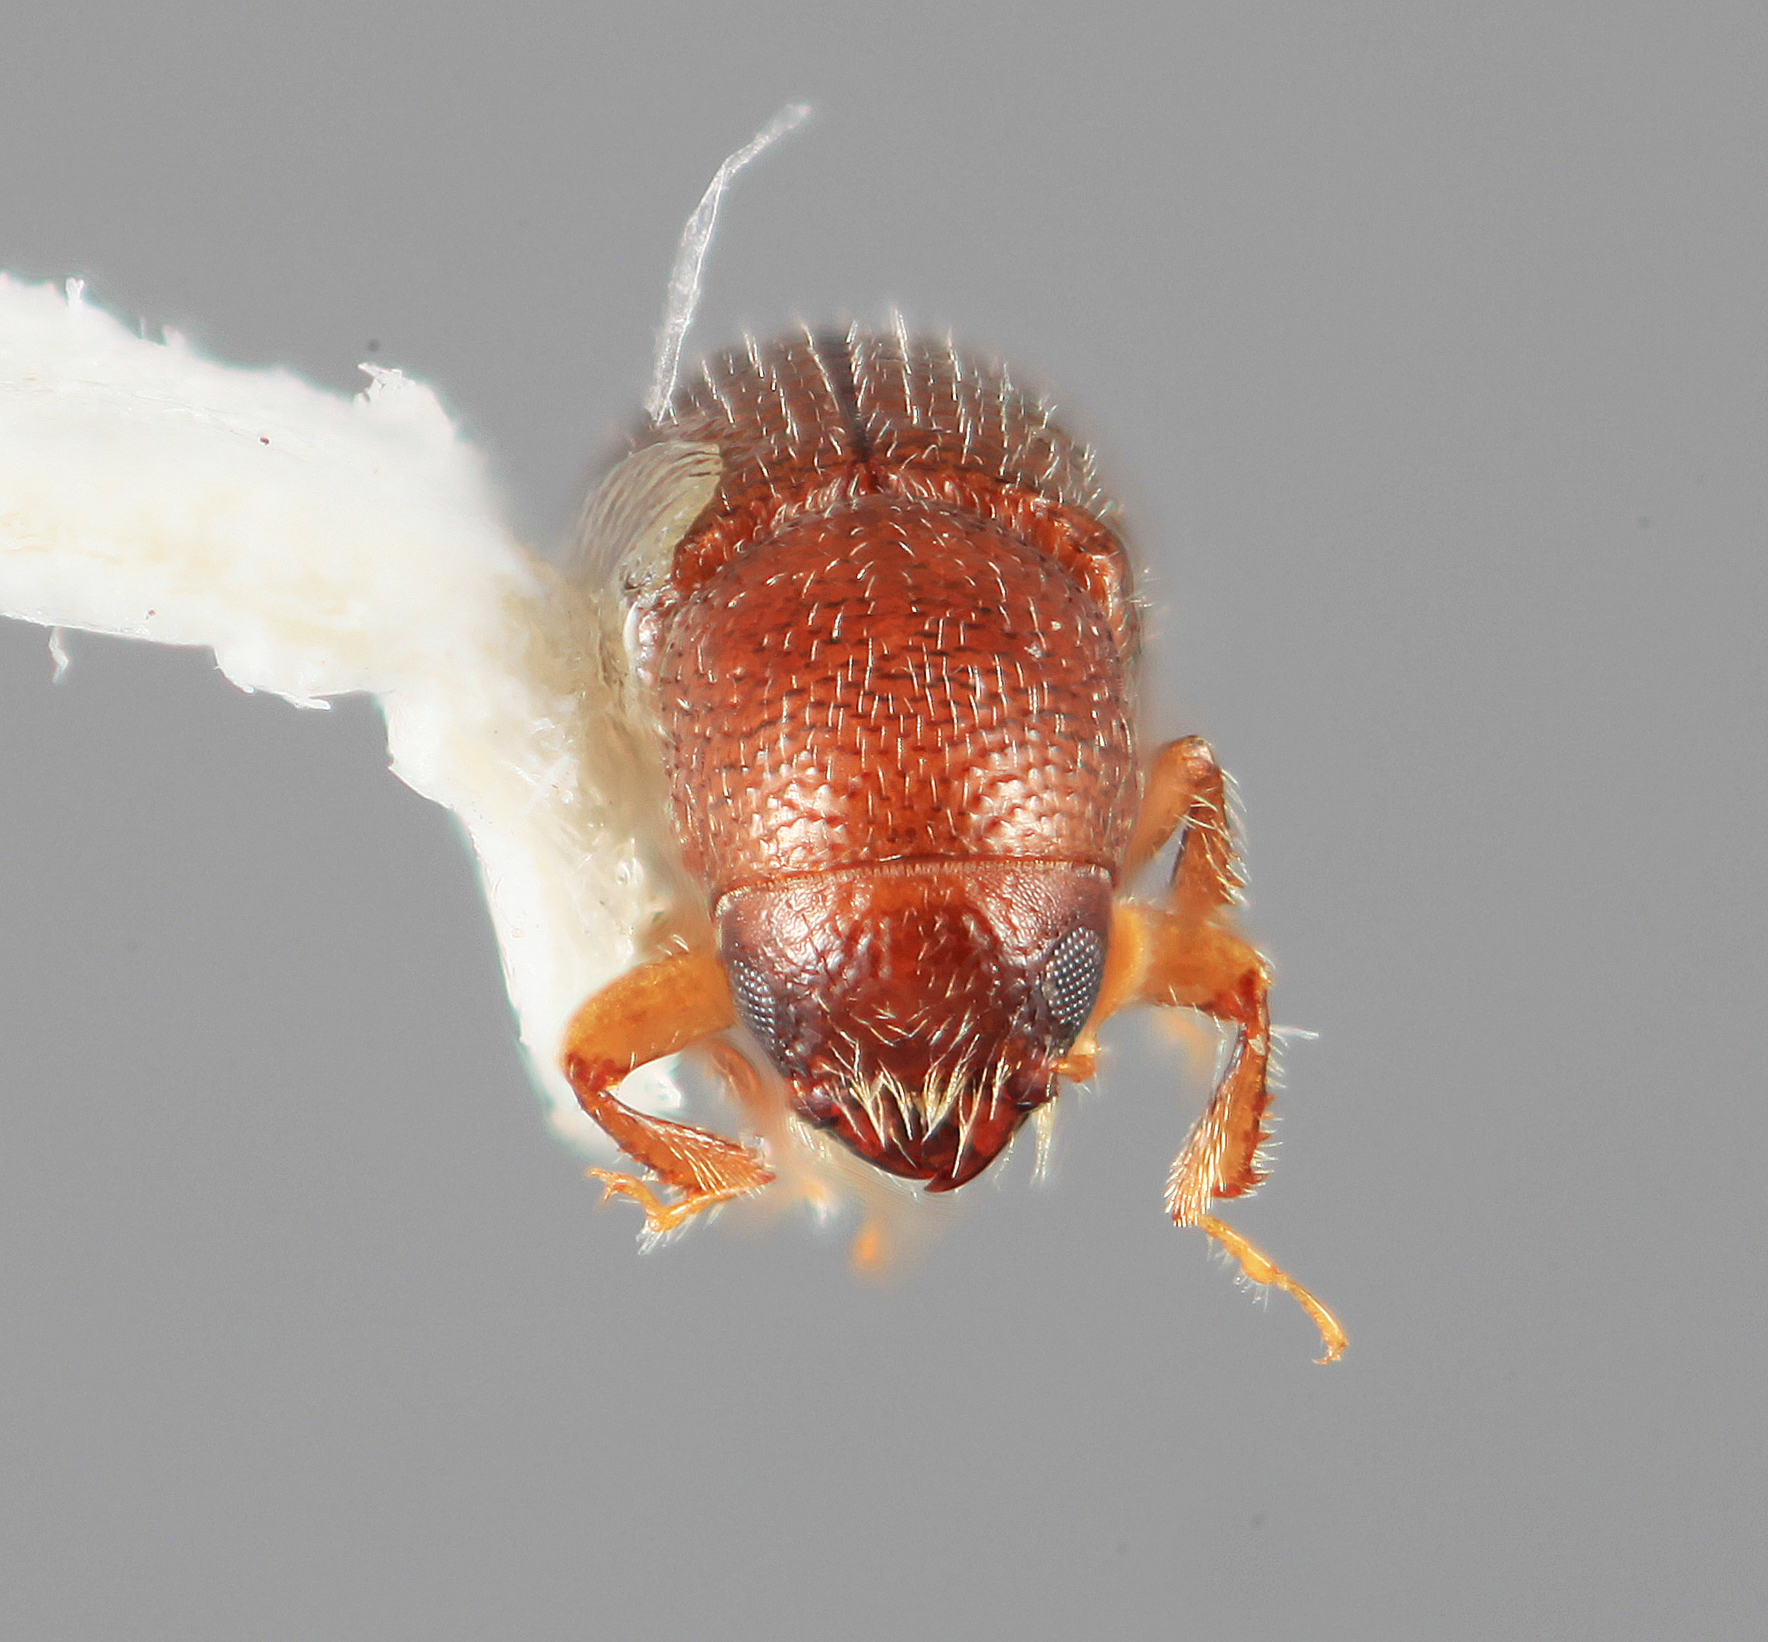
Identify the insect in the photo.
Lymantor alaskanus
